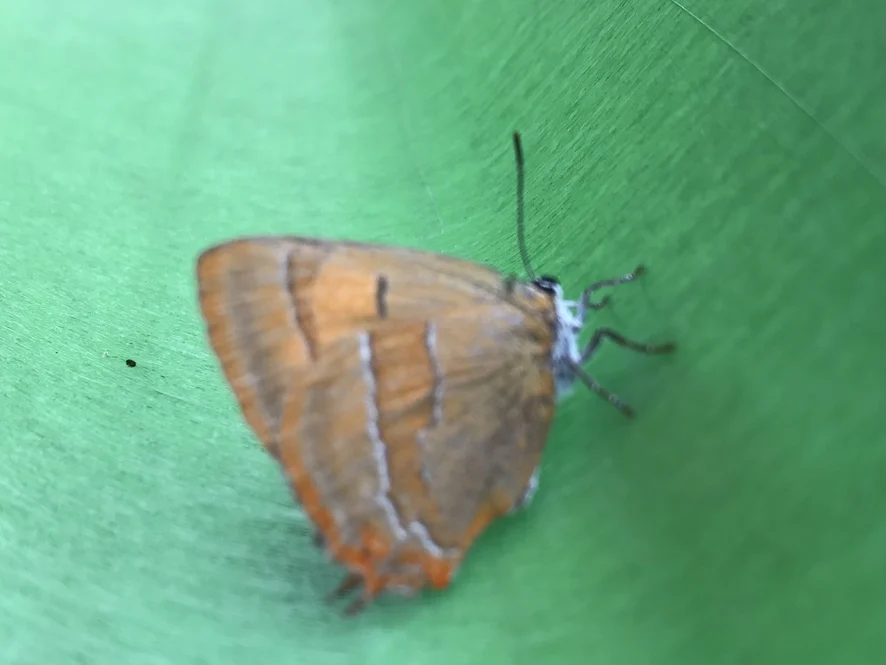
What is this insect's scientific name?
Thecla betulae
